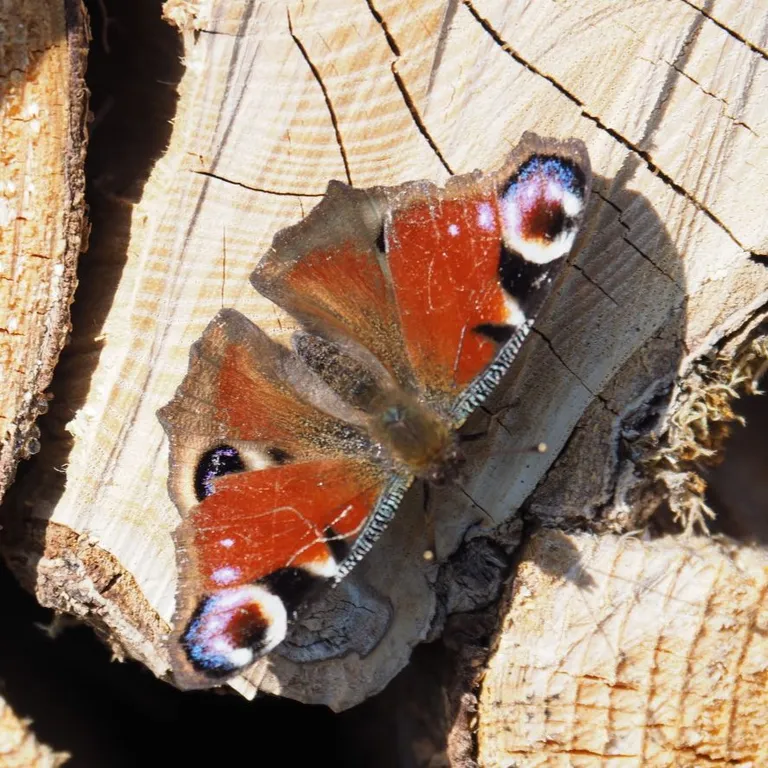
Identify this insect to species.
Aglais io
